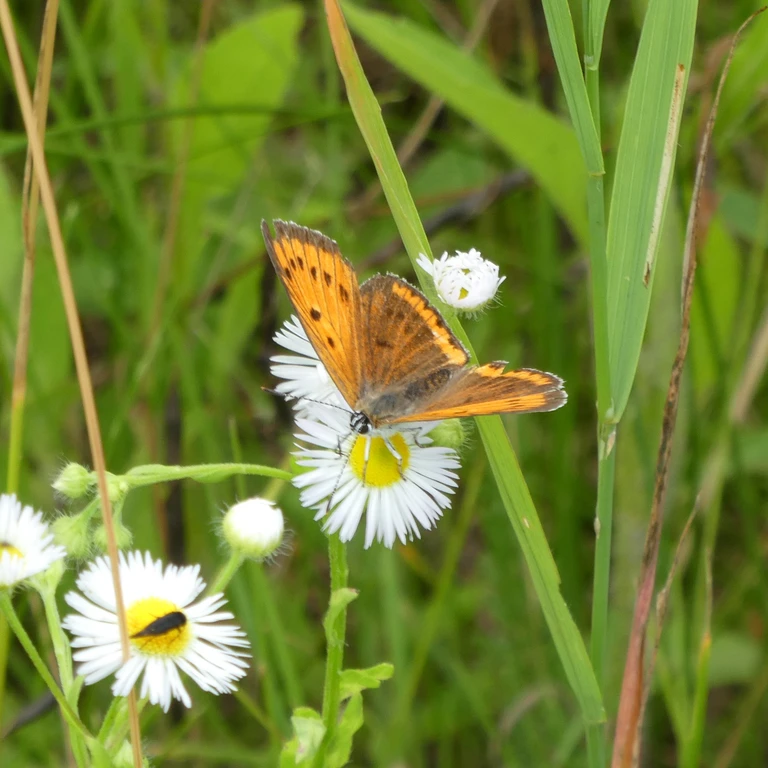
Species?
Lycaena dispar
